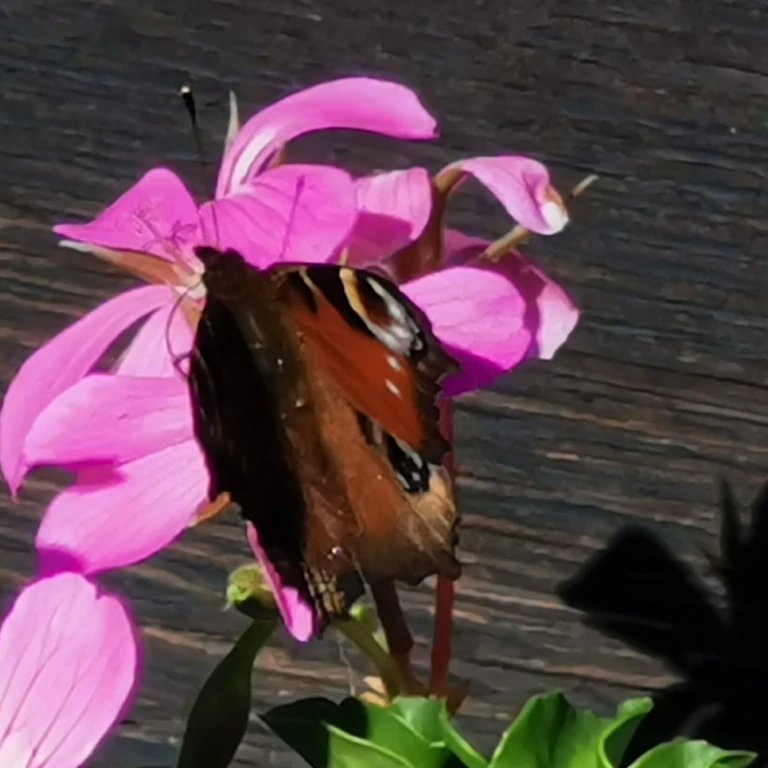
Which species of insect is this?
Aglais io
